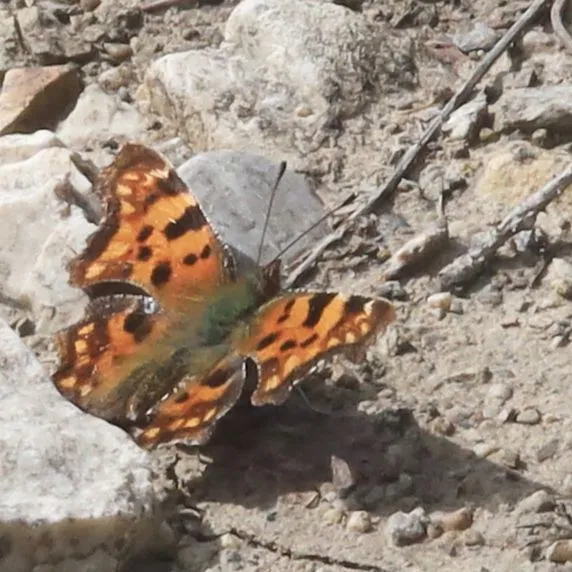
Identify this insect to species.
Polygonia c-album
